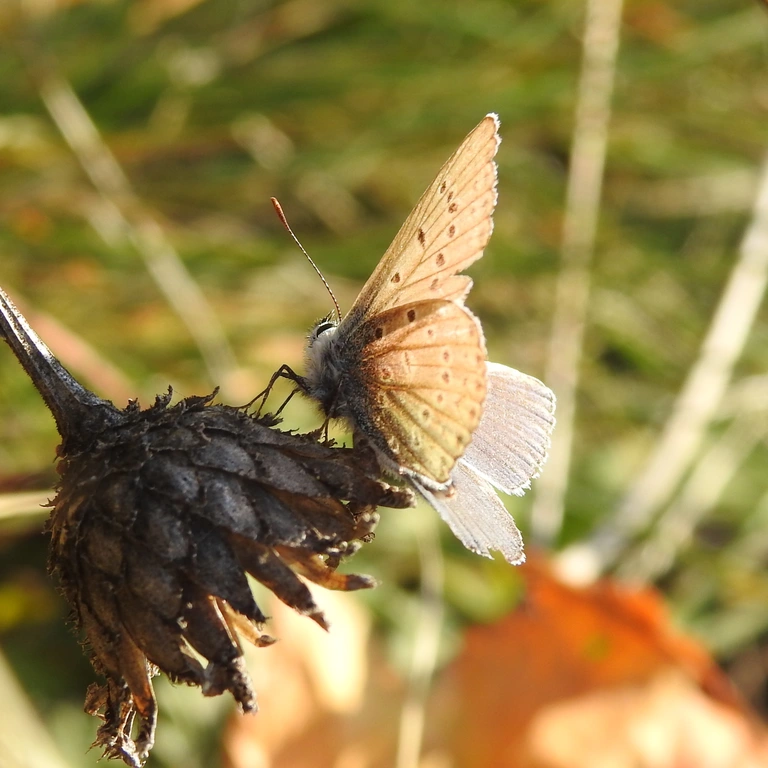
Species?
Polyommatus icarus
